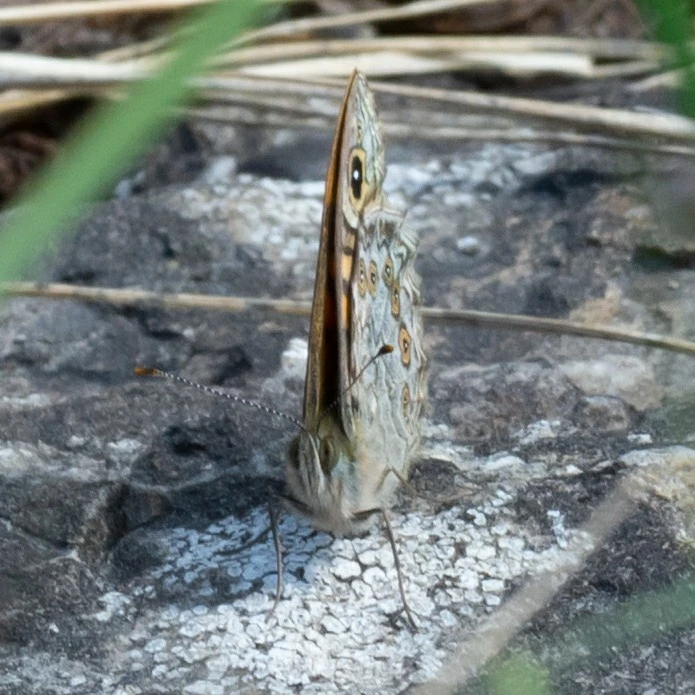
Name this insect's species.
Lasiommata megera (also Pararge megera)
